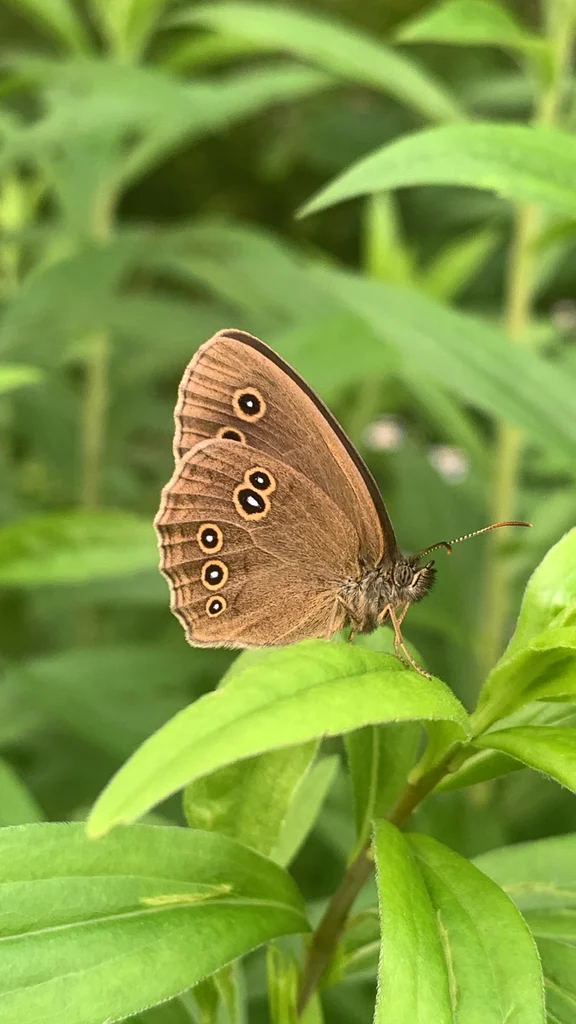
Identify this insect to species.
Aphantopus hyperantus
